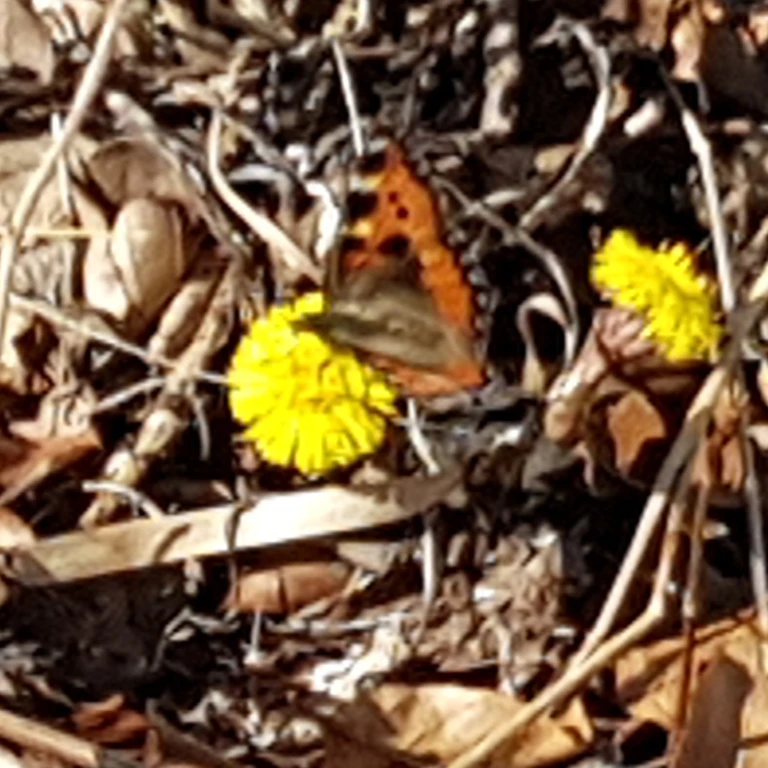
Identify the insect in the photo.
Aglais urticae
